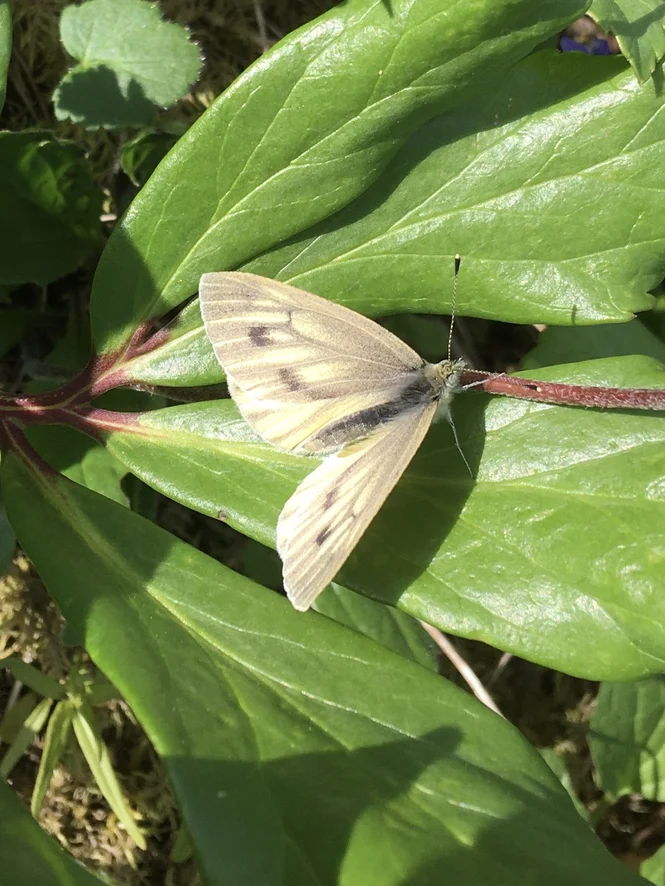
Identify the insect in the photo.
Pieris bryoniae
